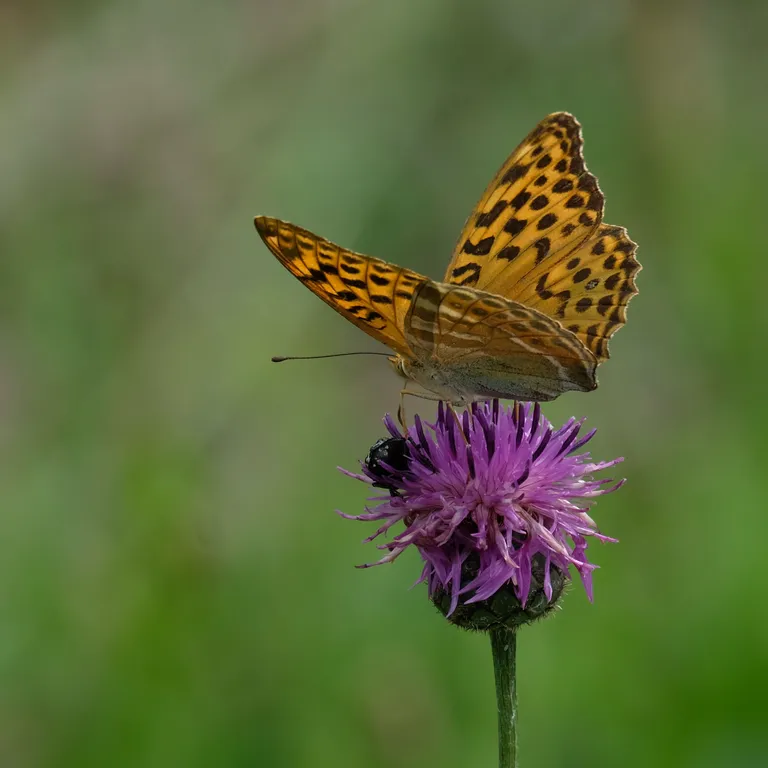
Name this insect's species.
Argynnis paphia
